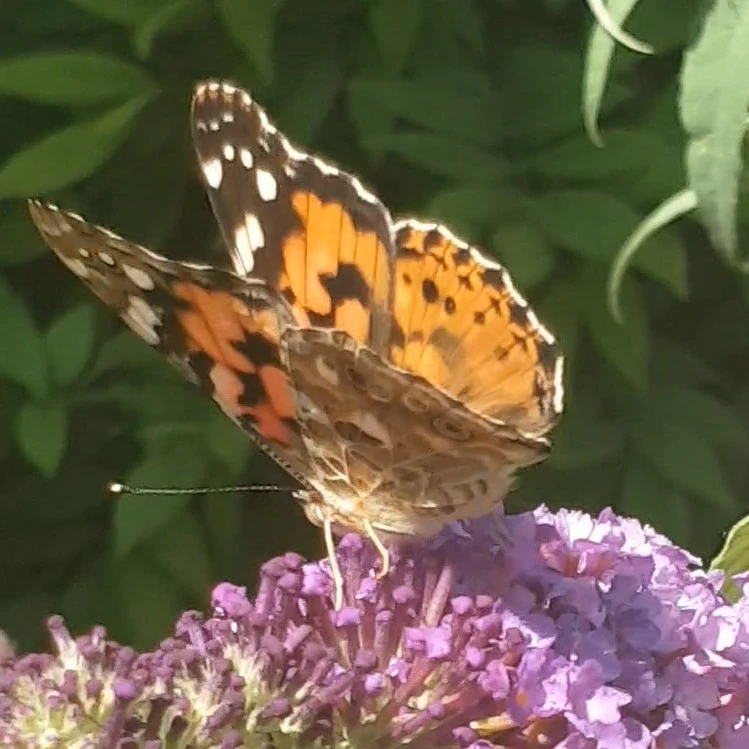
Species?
Vanessa cardui
